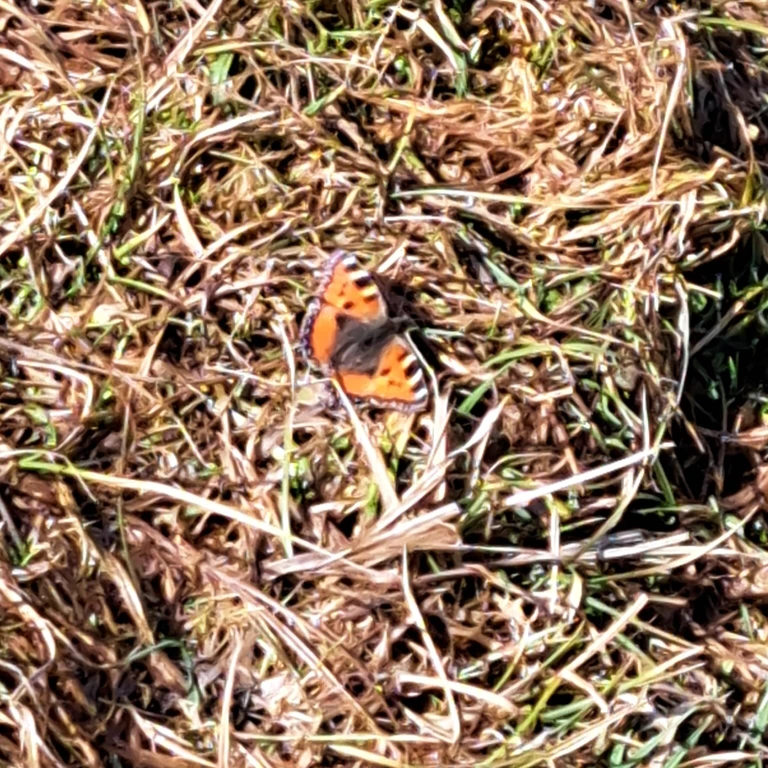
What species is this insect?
Aglais urticae
